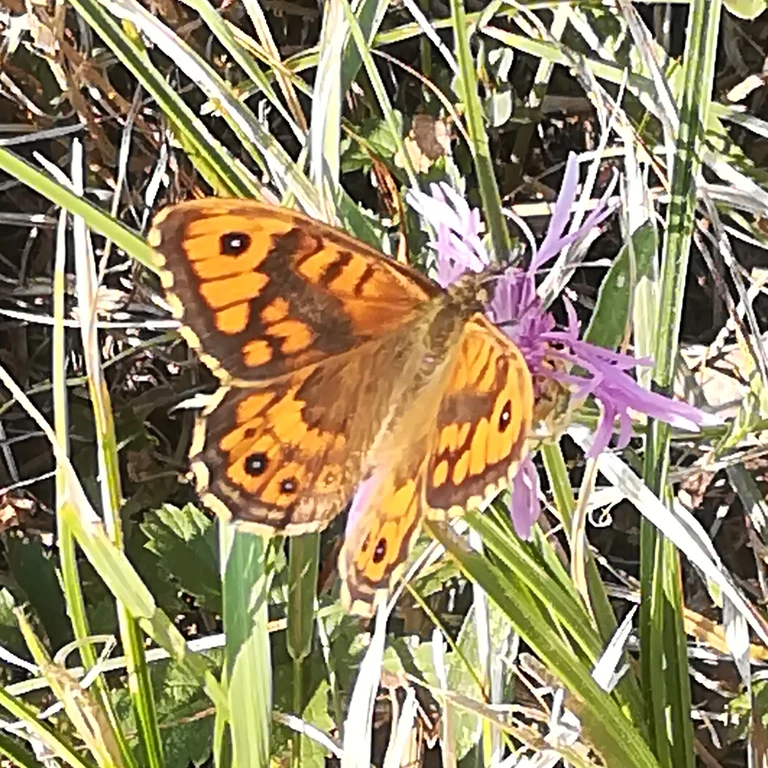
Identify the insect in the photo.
Lasiommata megera (also Pararge megera)
